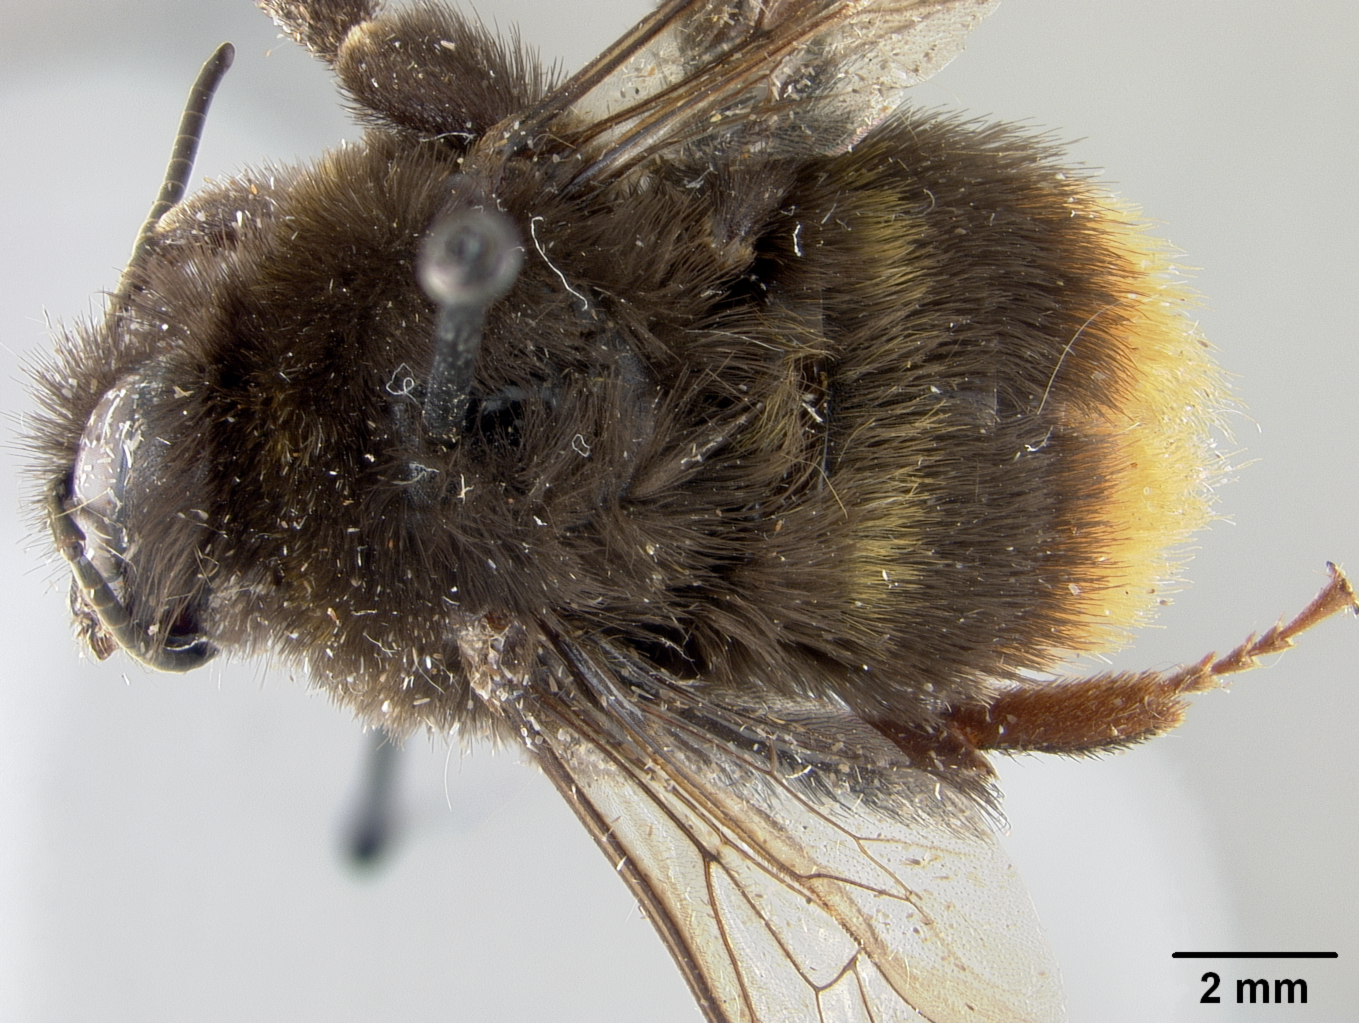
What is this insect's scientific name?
Bremus ignitus
